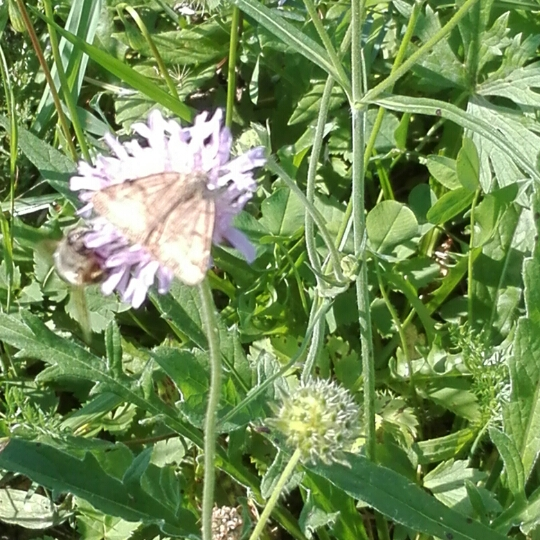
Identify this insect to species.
Euclidia glyphica
